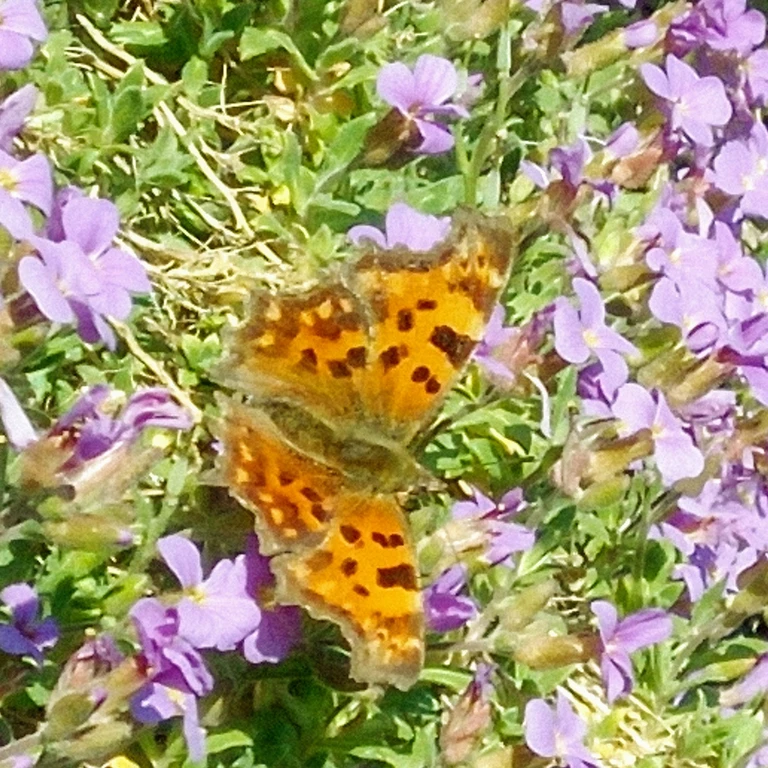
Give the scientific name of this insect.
Polygonia c-album
